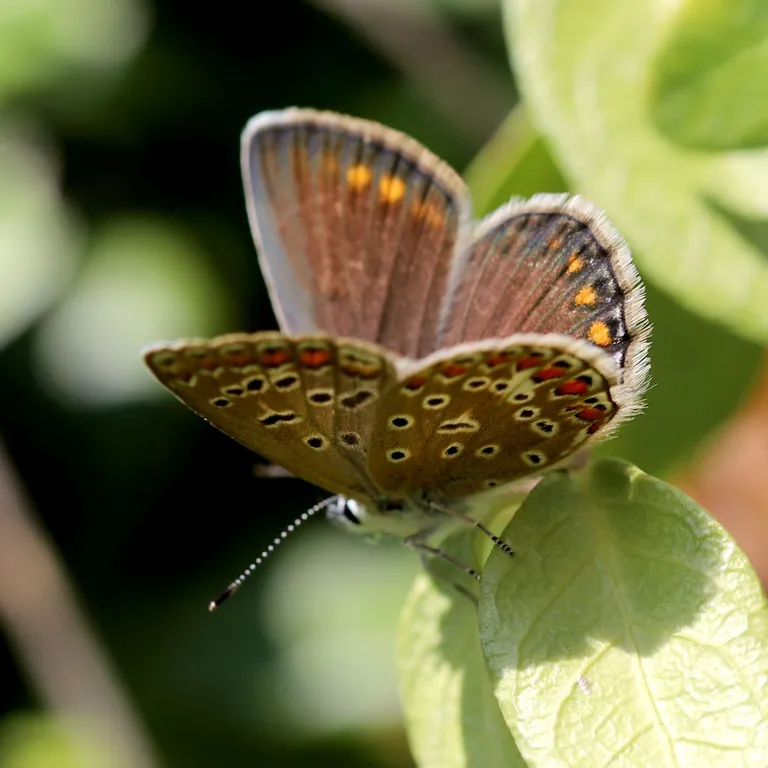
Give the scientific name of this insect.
Polyommatus icarus
